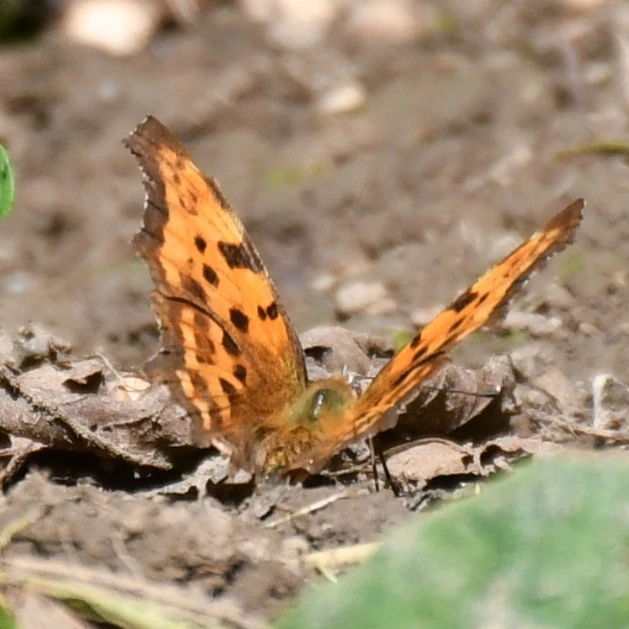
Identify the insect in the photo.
Polygonia c-album
